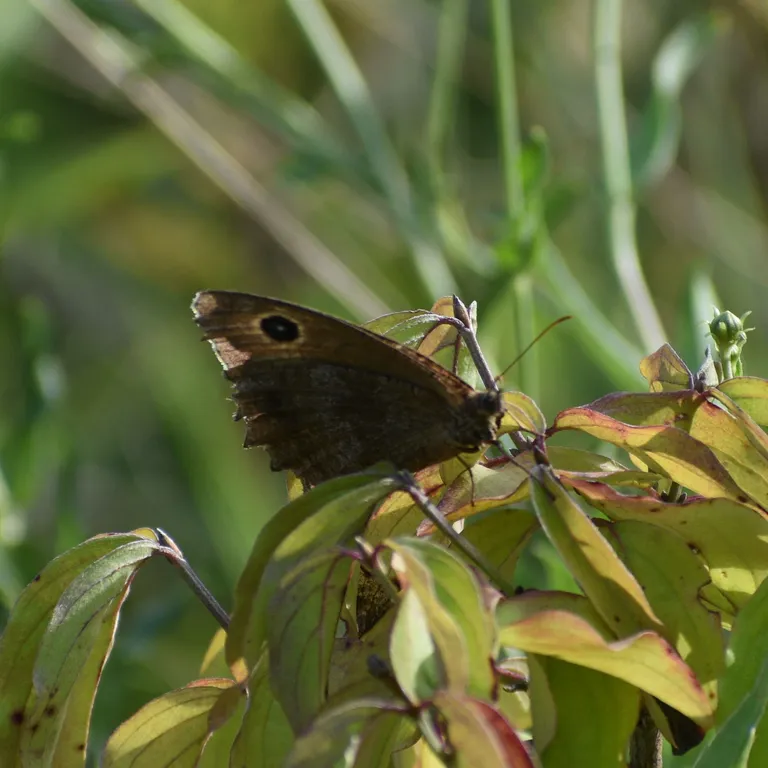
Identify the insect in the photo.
Minois dryas
